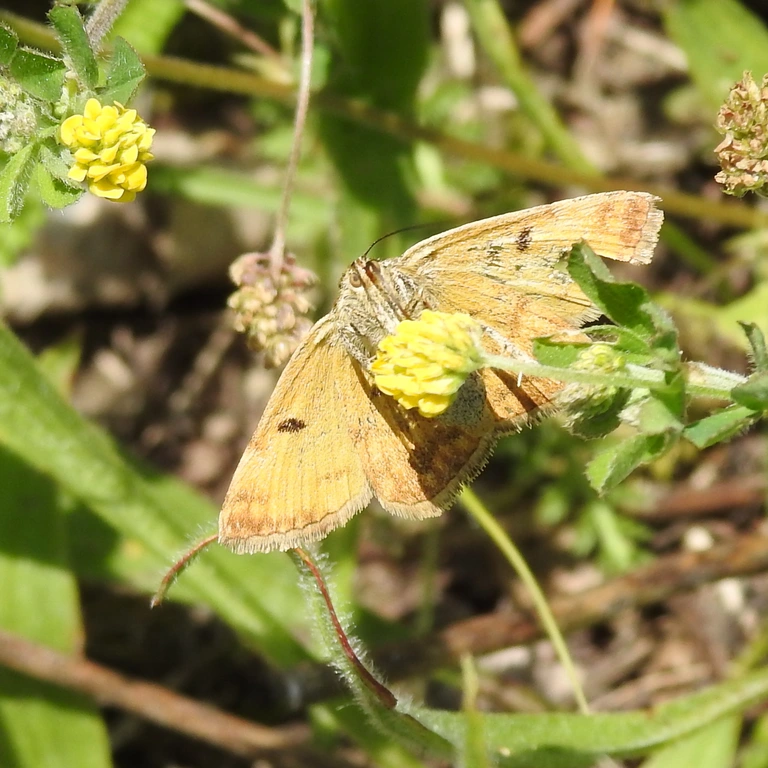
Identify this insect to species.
Euclidia glyphica
